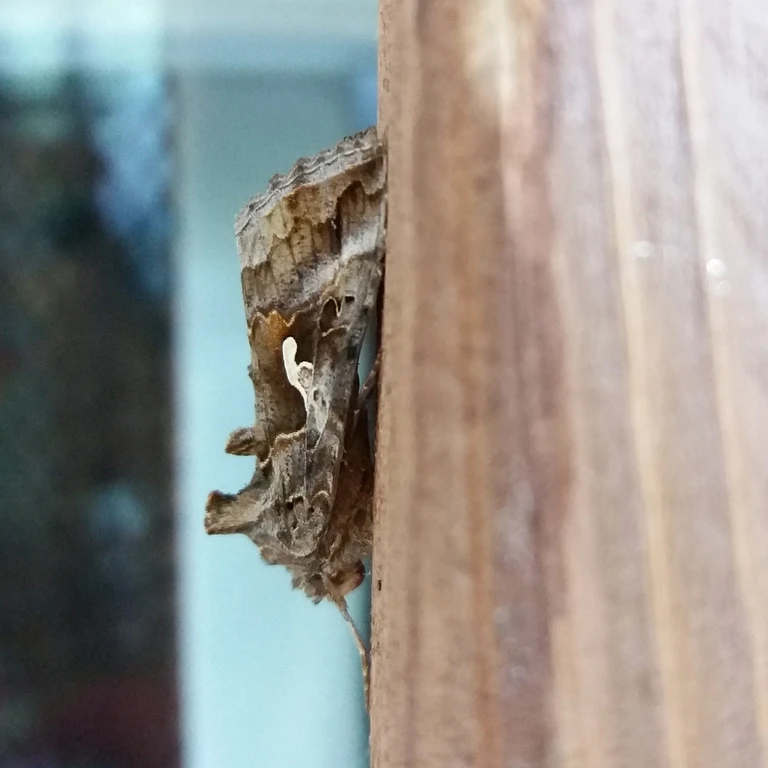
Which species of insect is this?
Autographa gamma
